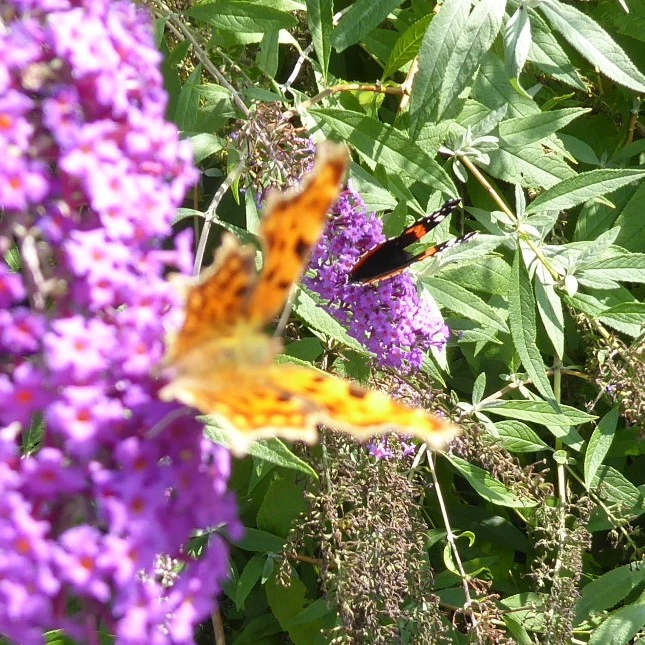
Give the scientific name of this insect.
Polygonia c-album
